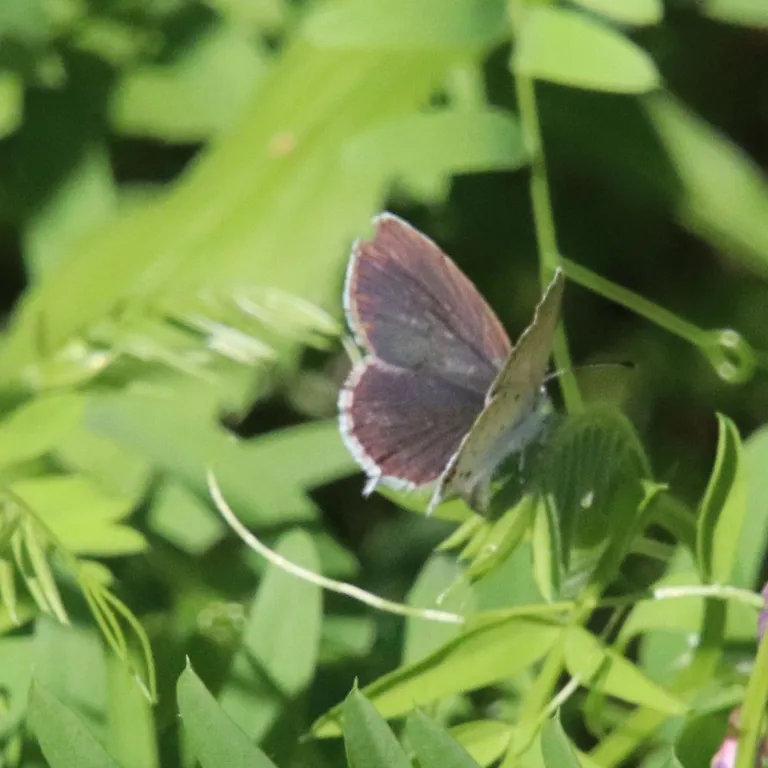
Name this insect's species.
Cupido argiades (also Elkalyce argiades)
